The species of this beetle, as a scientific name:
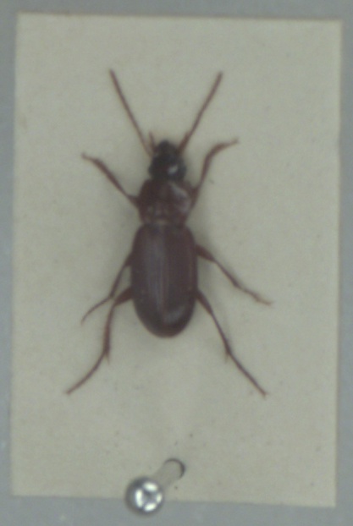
Platyderus depressus
